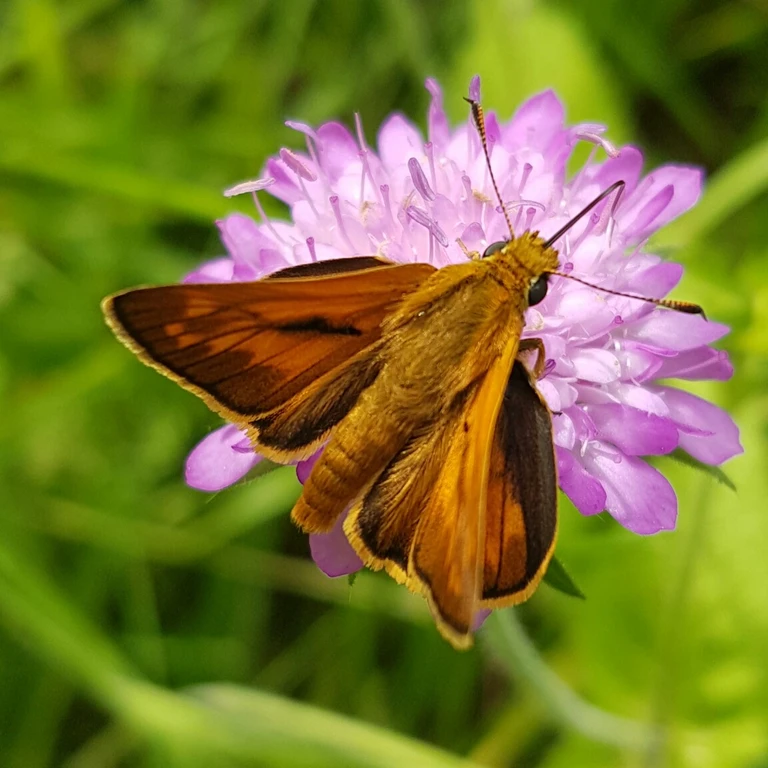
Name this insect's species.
Ochlodes sylvanus (also Ochlodes venata)
